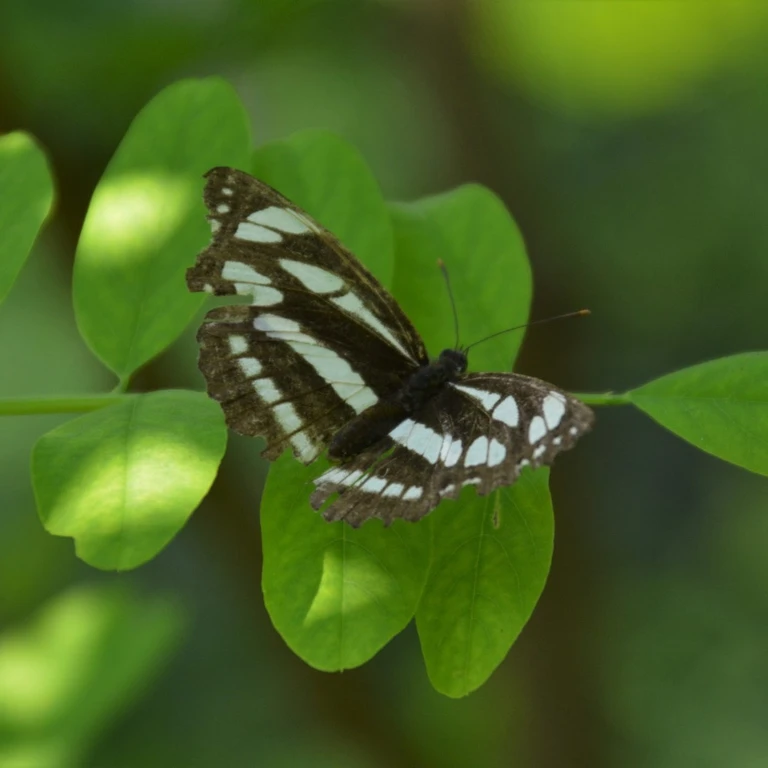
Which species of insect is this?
Neptis sappho
